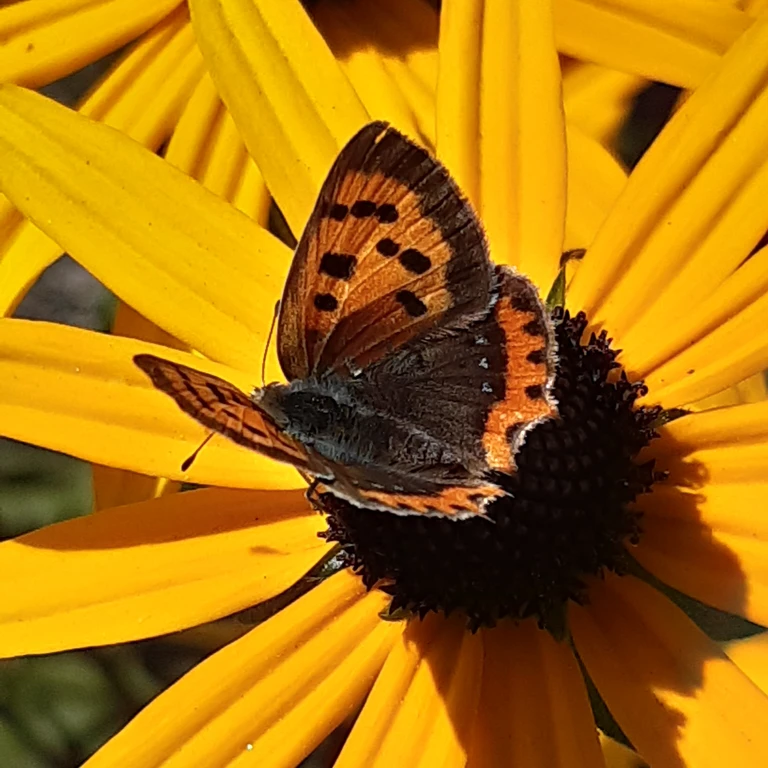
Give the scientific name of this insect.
Lycaena phlaeas
